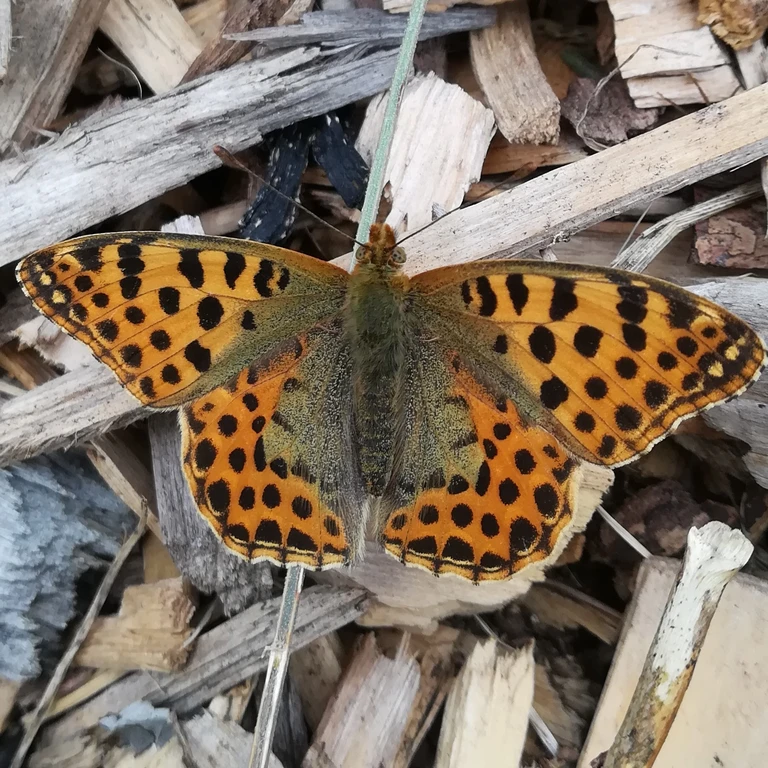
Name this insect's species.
Issoria lathonia
